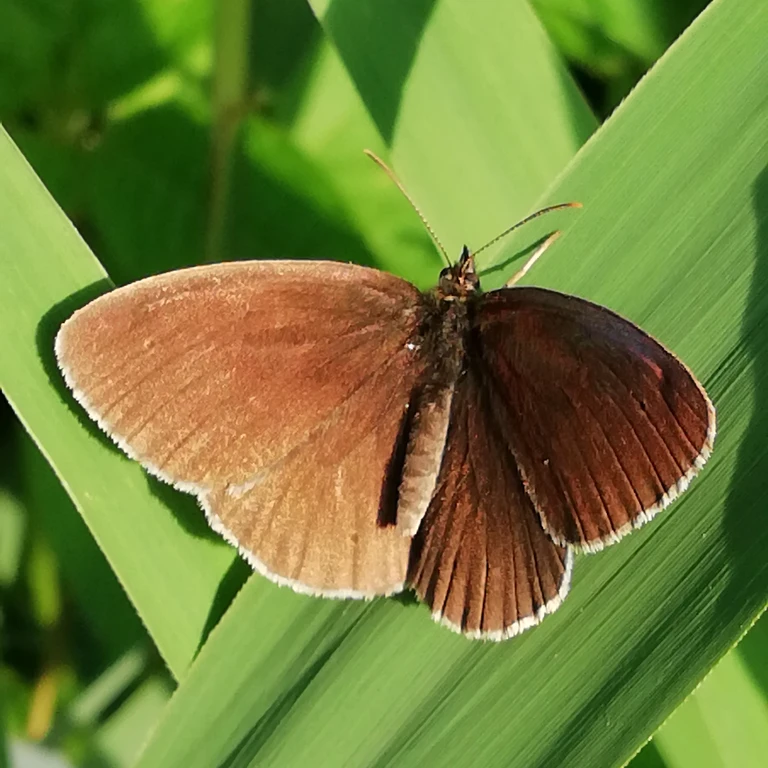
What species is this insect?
Aphantopus hyperantus
